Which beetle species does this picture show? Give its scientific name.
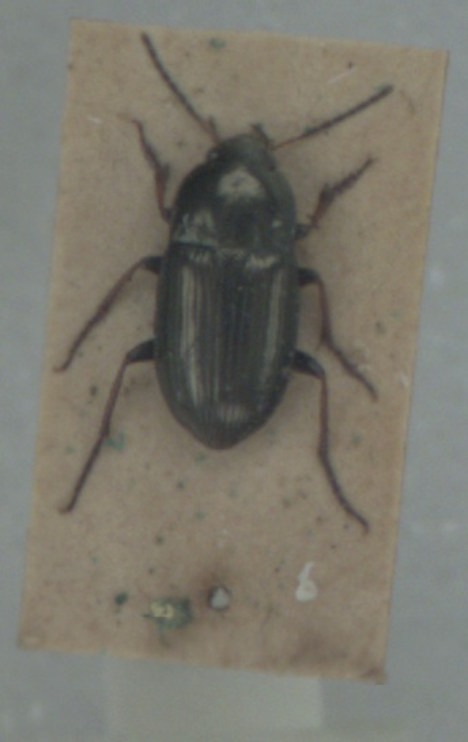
Amara plebeja
